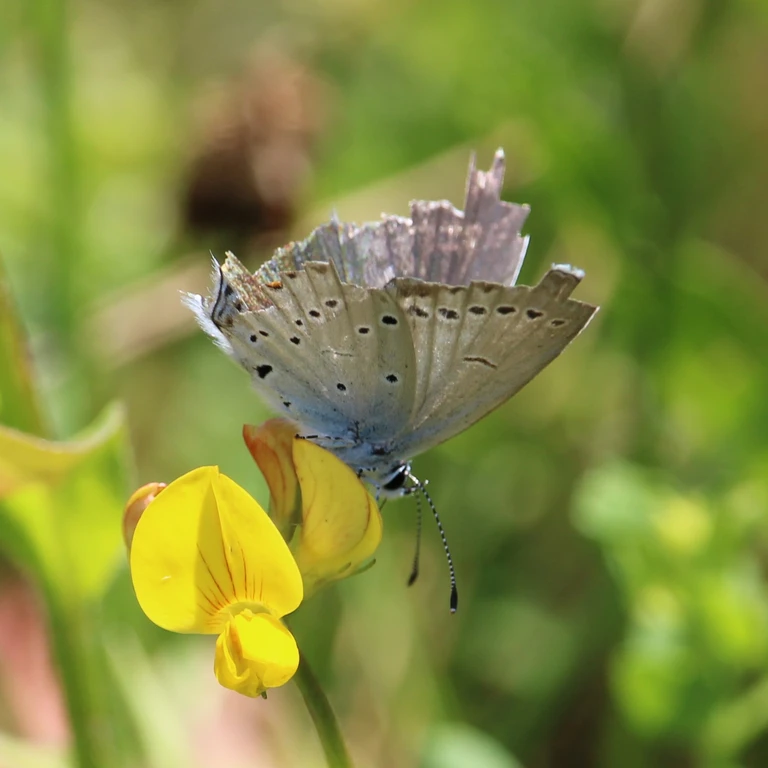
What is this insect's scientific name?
Cupido argiades (also Elkalyce argiades)
